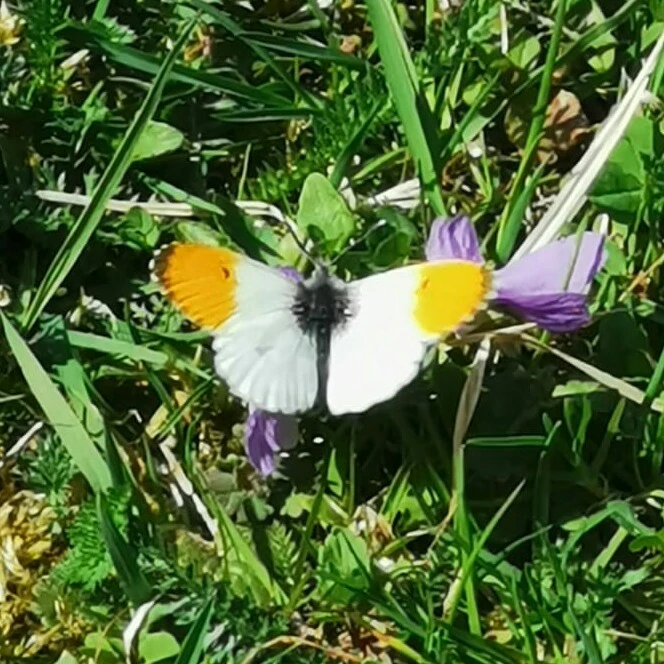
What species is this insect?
Anthocharis cardamines
